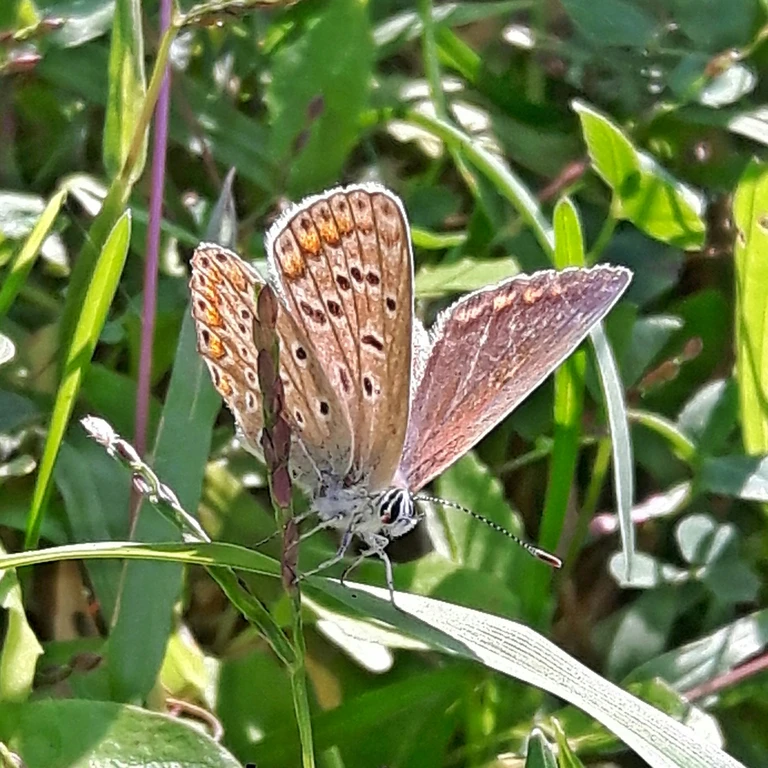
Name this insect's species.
Polyommatus icarus
